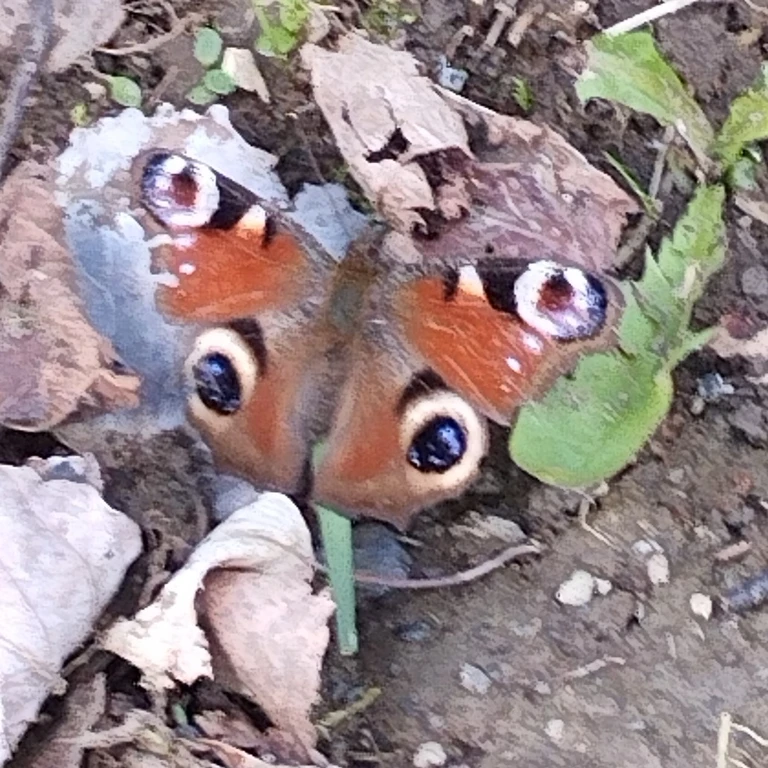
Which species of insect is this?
Aglais io
